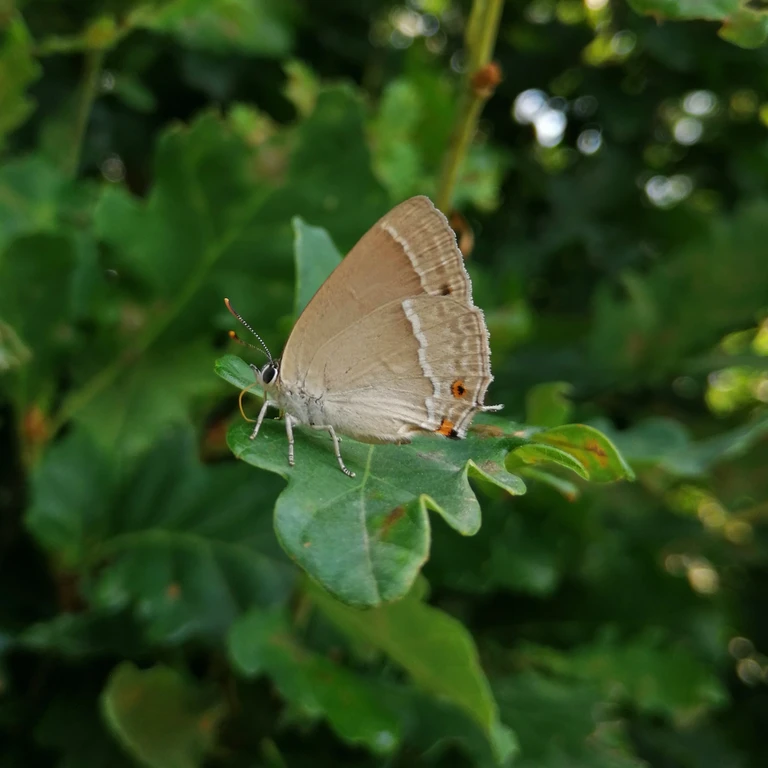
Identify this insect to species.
Favonius quercus (also Quercusia quercus)
